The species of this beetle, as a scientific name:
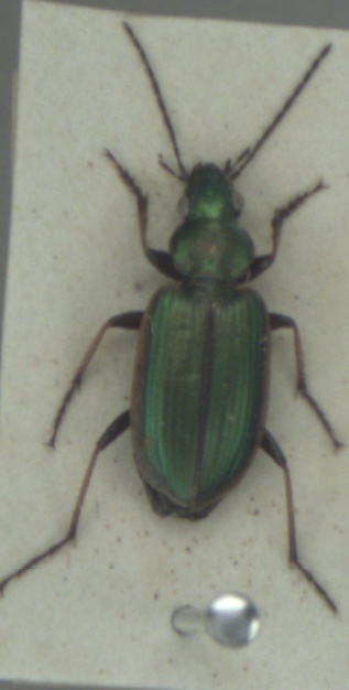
Agonum marginatum
